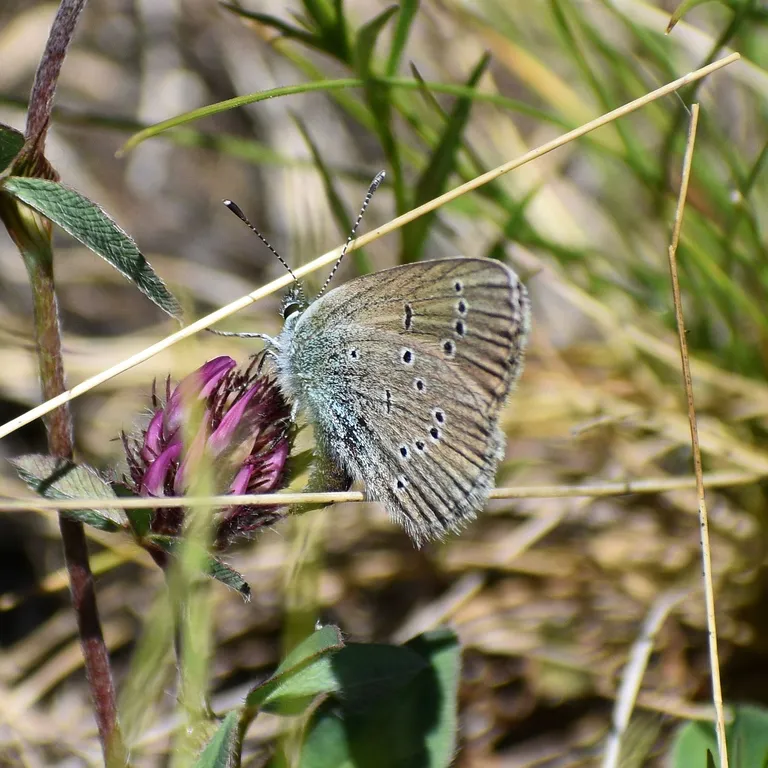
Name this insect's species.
Cyaniris semiargus
